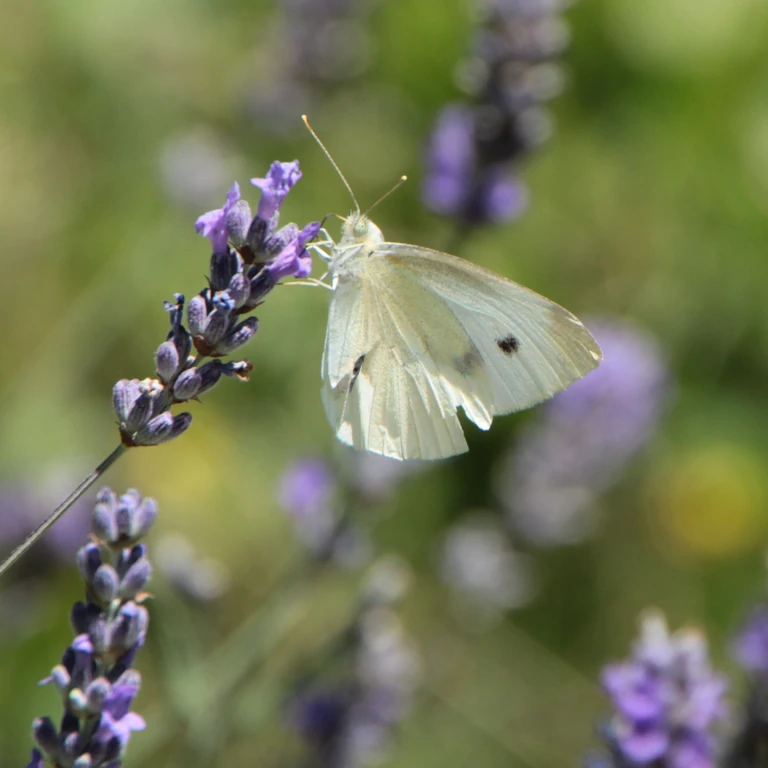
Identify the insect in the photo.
Pieris rapae
